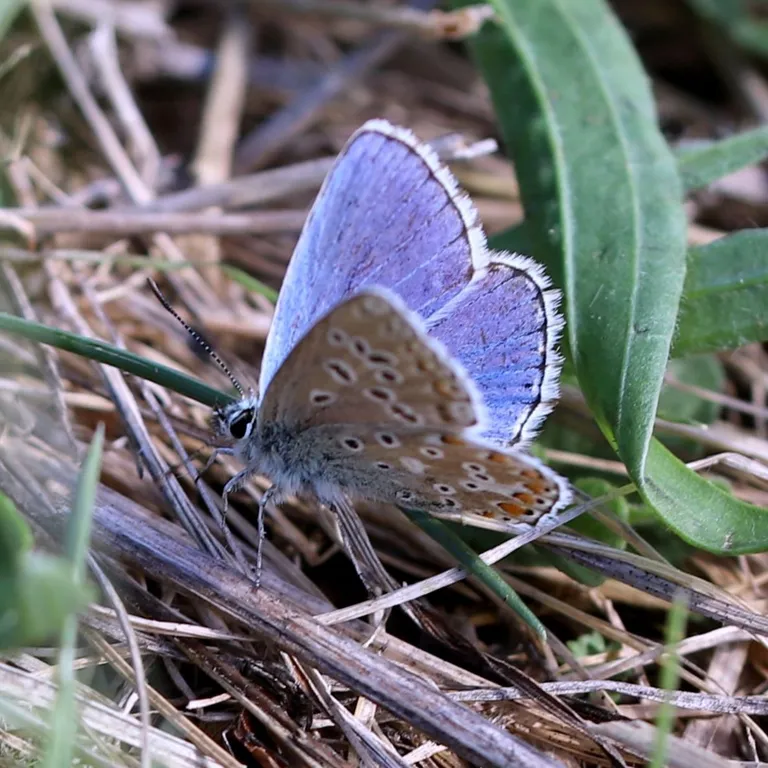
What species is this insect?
Lysandra bellargus
